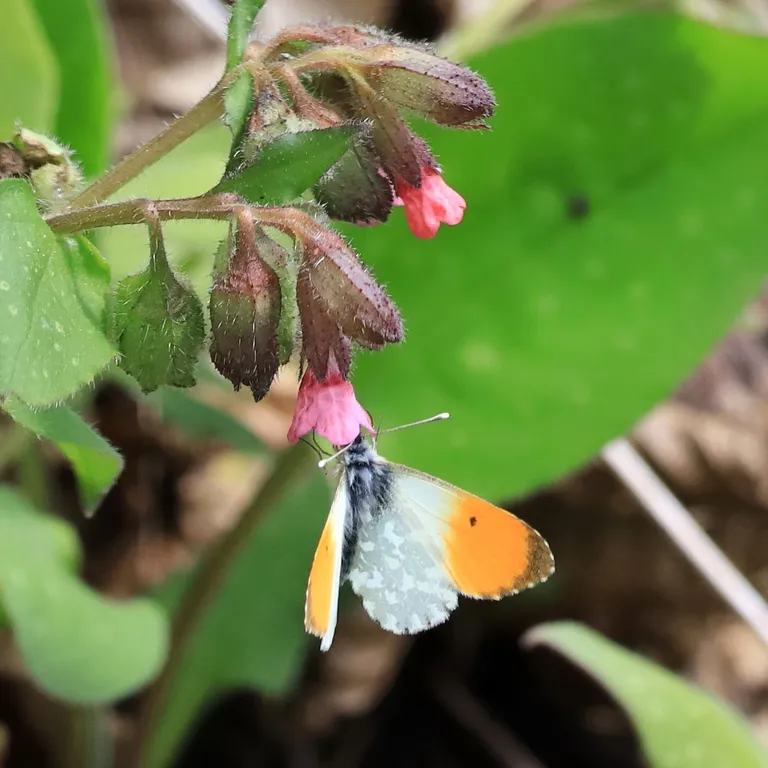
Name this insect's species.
Anthocharis cardamines
